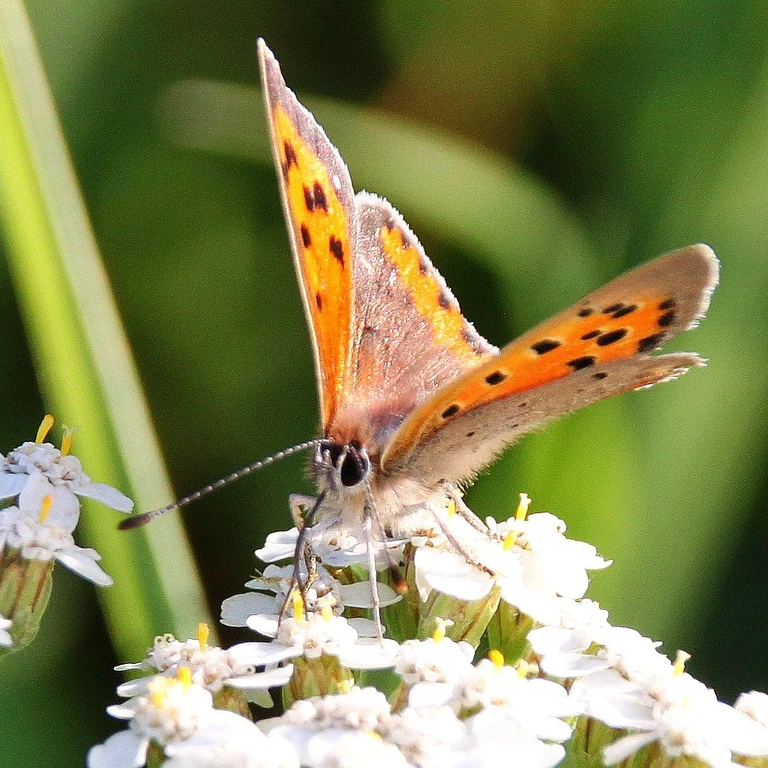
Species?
Lycaena phlaeas
